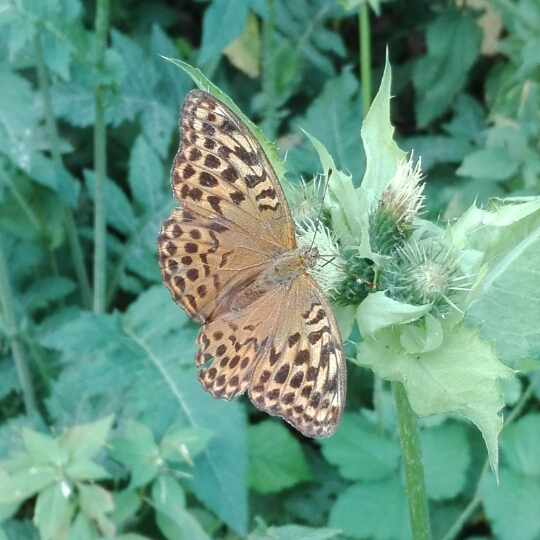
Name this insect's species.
Argynnis paphia
